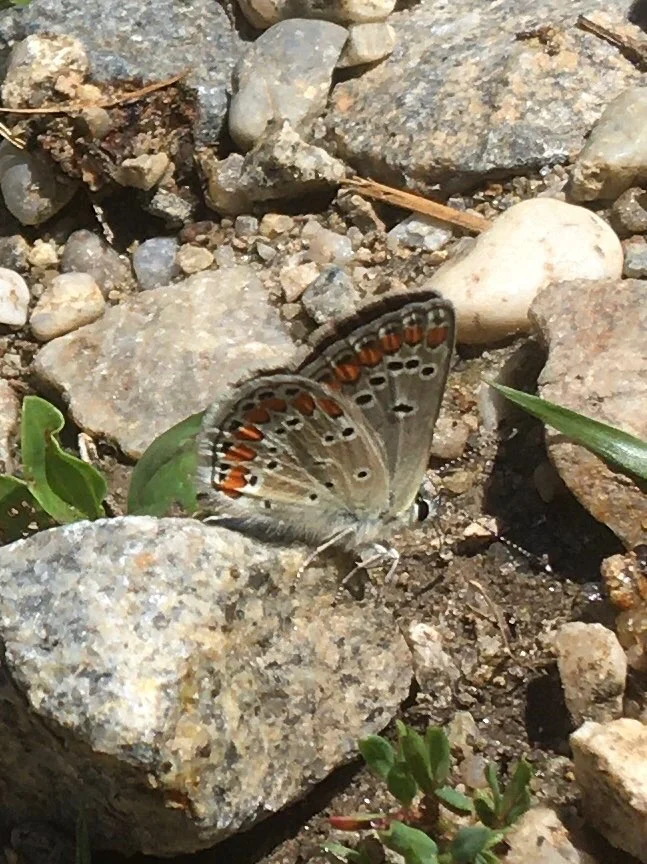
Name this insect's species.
Aricia agestis/artaxerxes
